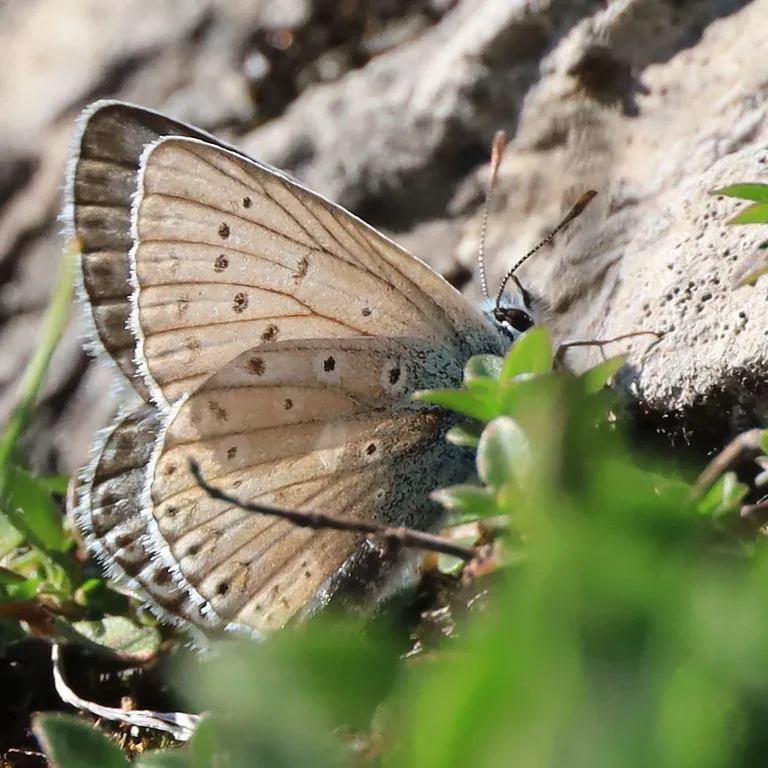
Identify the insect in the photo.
Lysandra coridon
